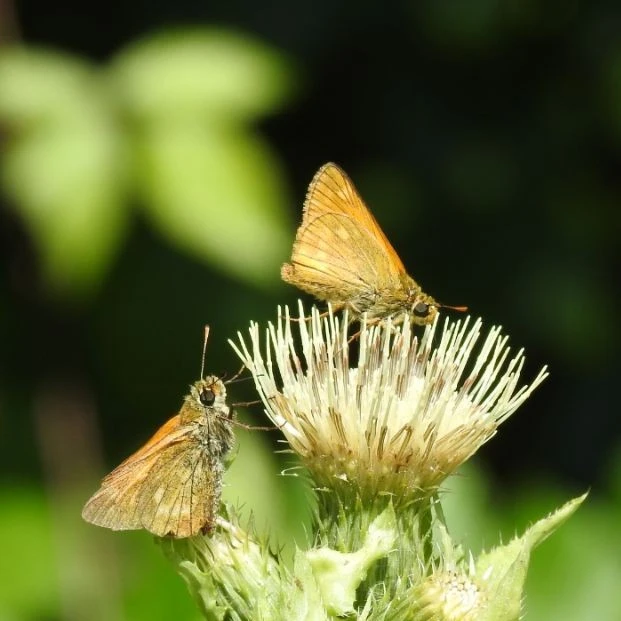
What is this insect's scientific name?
Ochlodes sylvanus (also Ochlodes venata)
